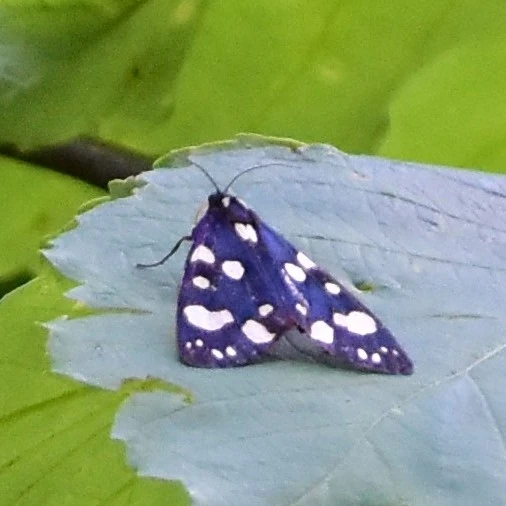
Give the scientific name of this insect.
Callimorpha dominula
